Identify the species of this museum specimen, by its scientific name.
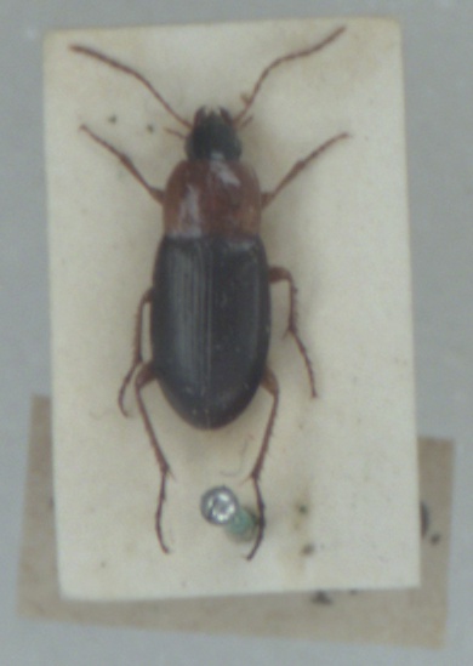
Calathus melanocephalus
